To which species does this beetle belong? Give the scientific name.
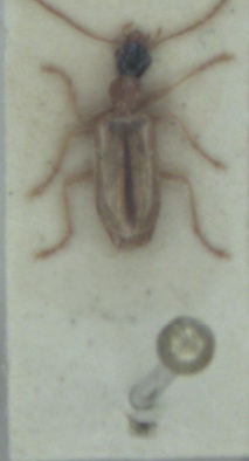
Demetrias atricapillus
